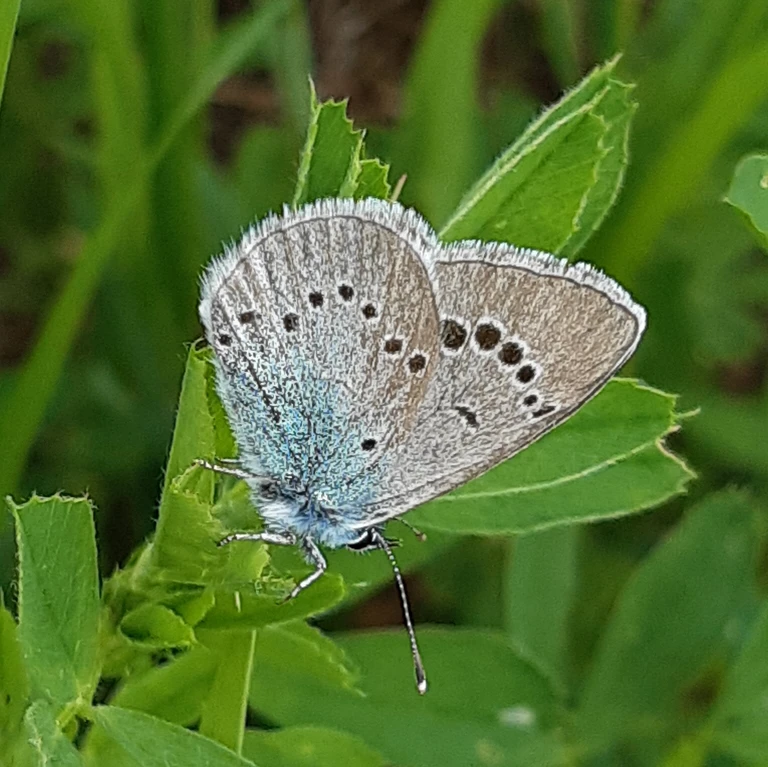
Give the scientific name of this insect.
Glaucopsyche alexis
